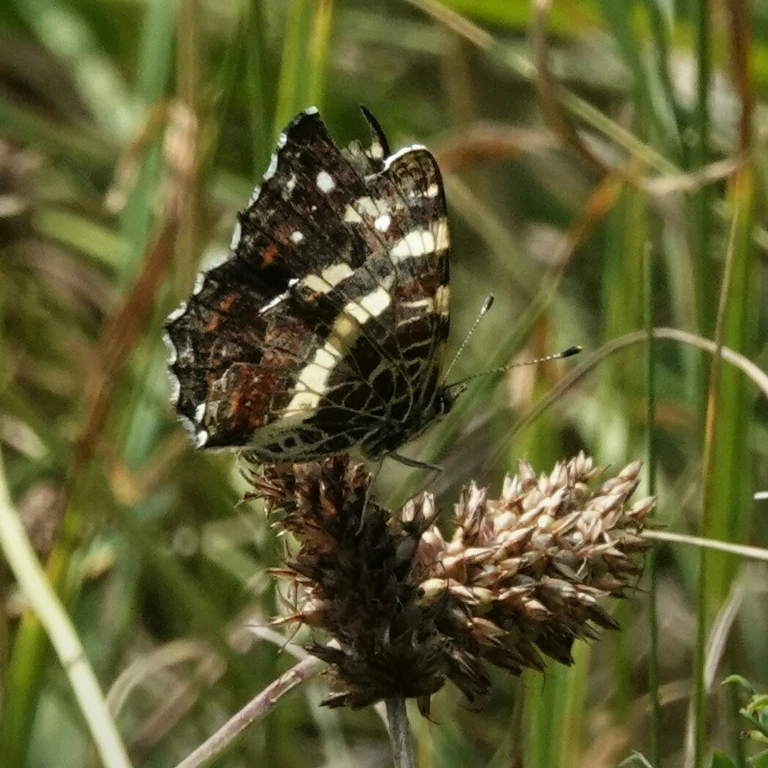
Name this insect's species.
Araschnia levana
